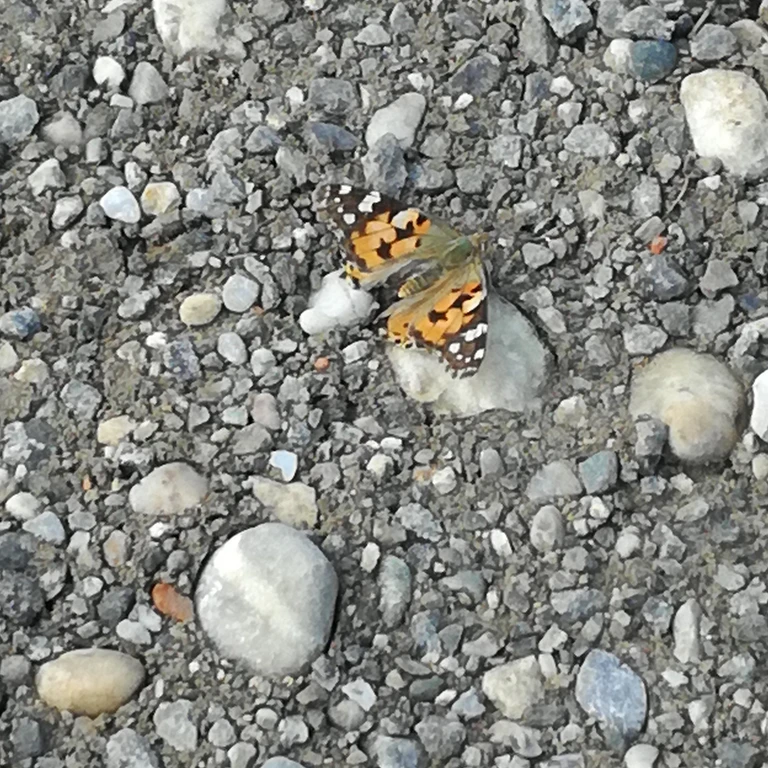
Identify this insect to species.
Vanessa cardui
